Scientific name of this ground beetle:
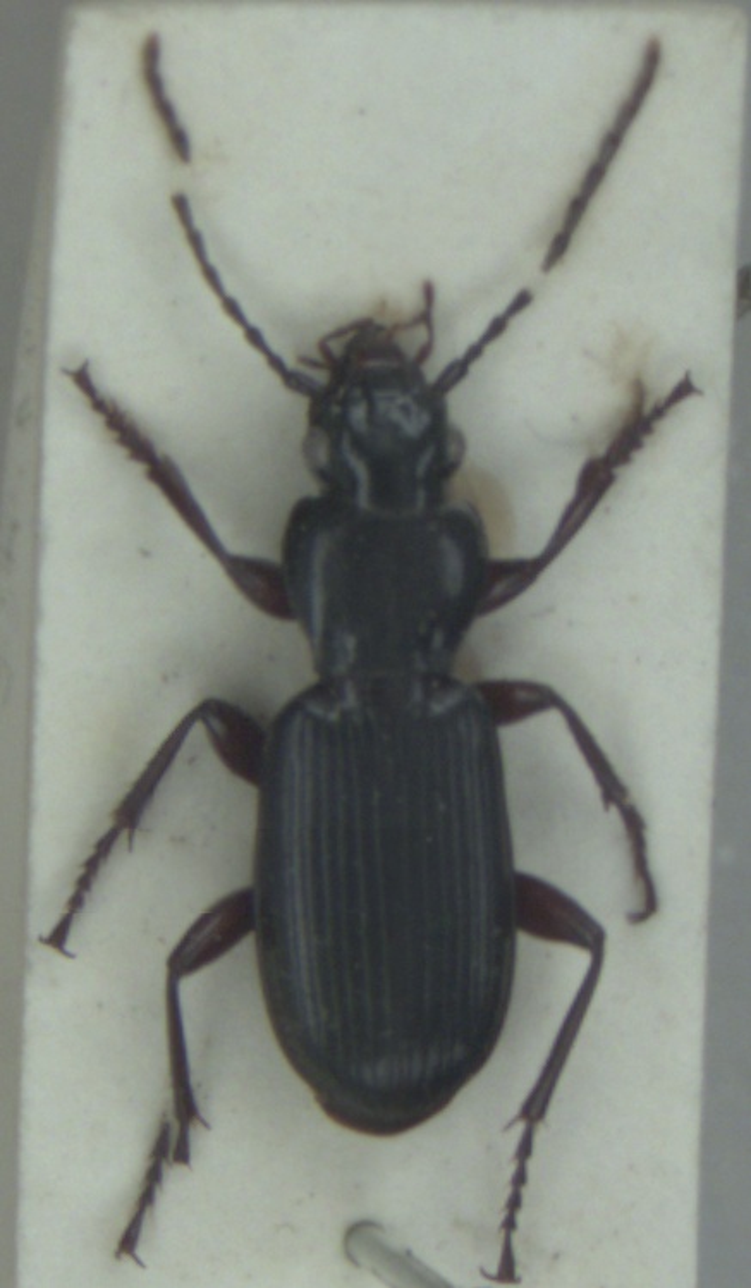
Pterostichus macer
